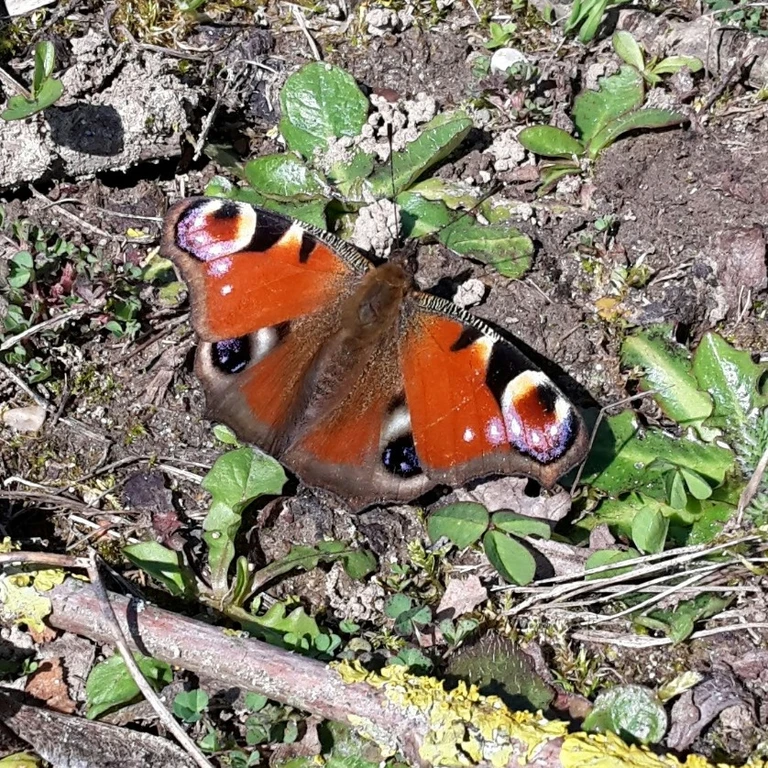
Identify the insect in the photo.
Aglais io
